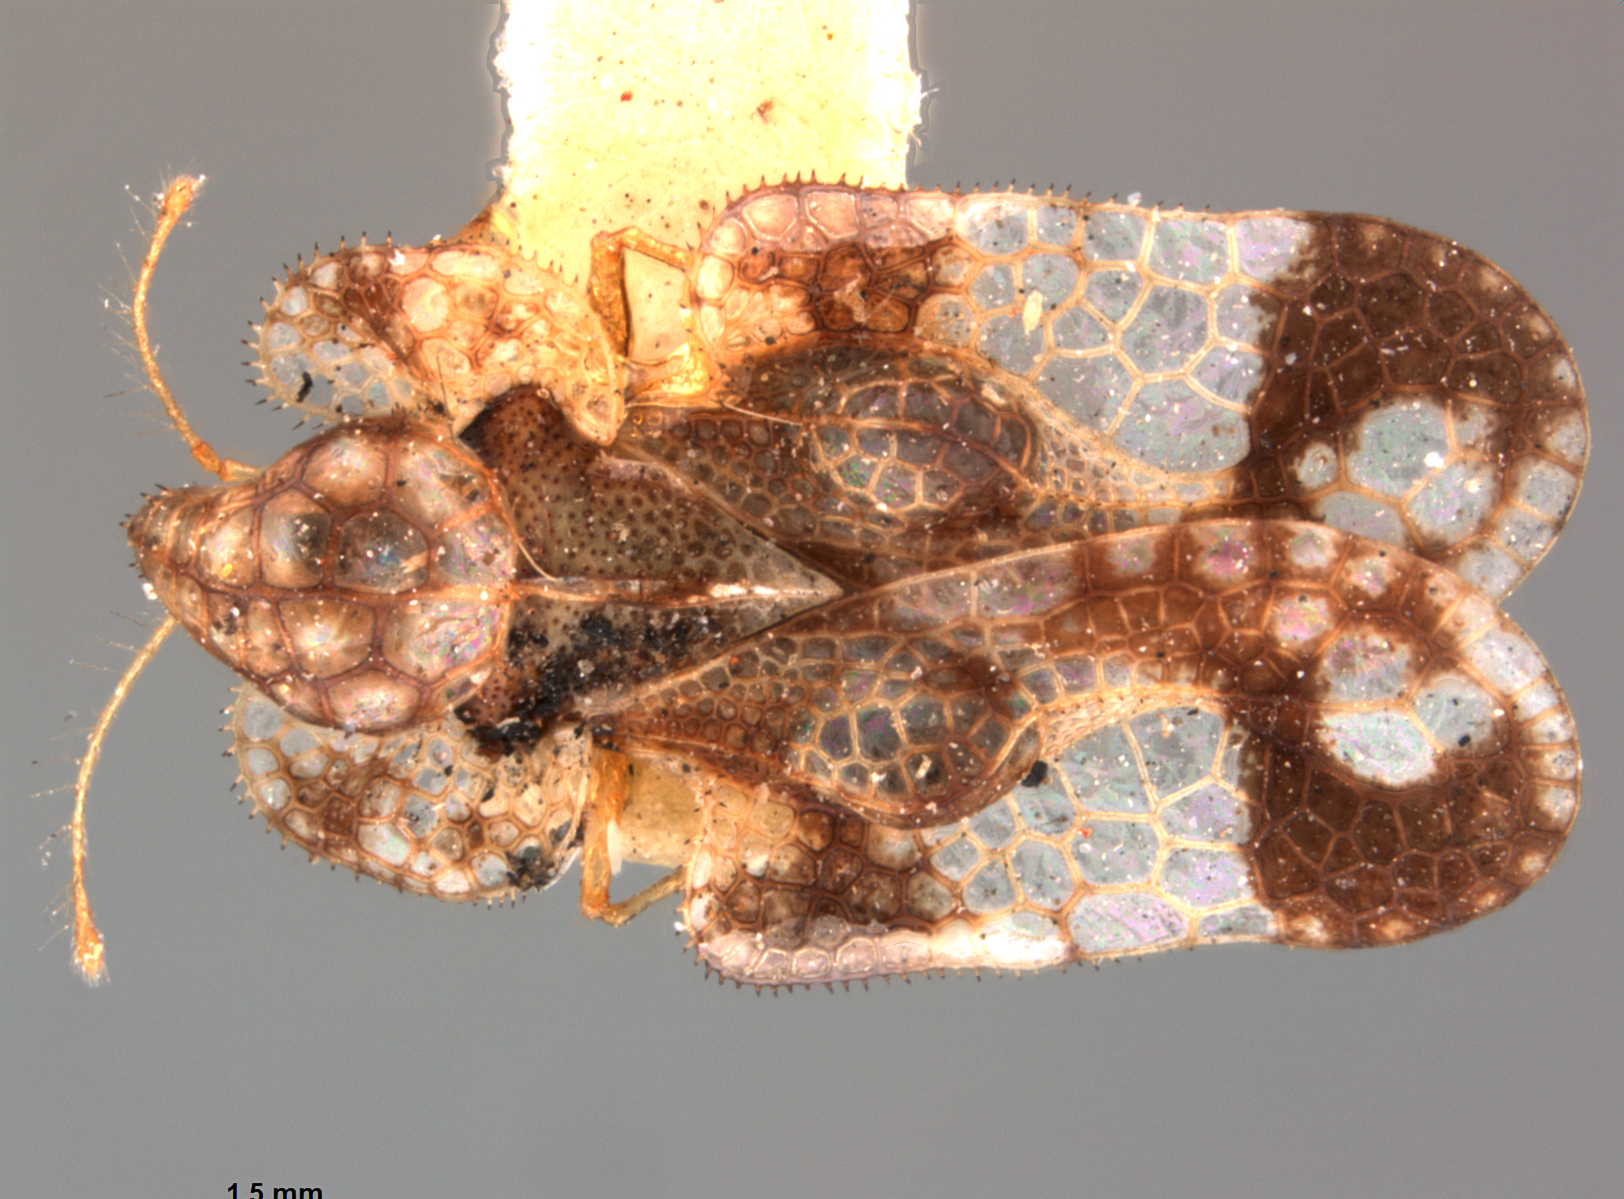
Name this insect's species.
Corythucha aesculi
